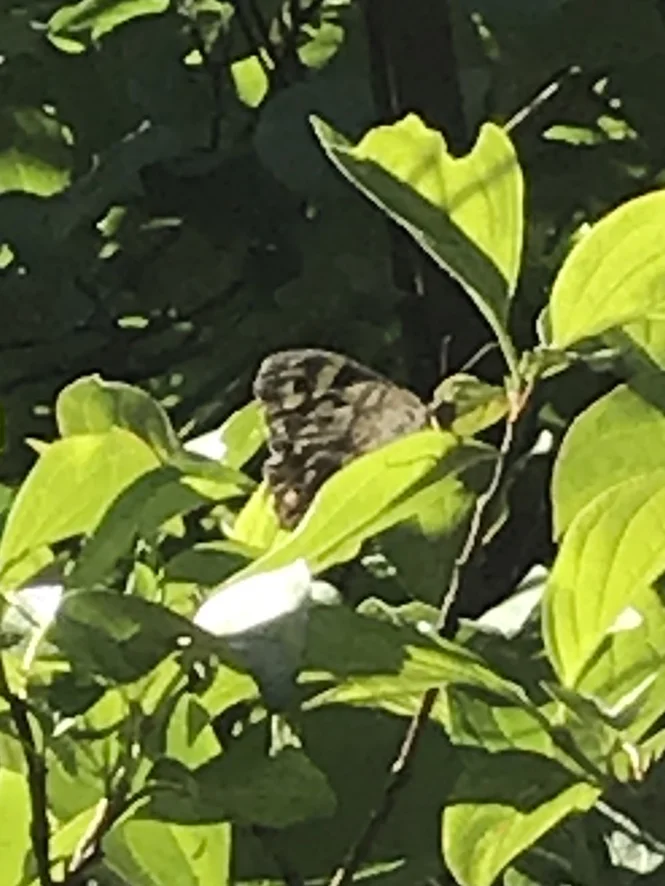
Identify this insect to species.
Pararge aegeria
